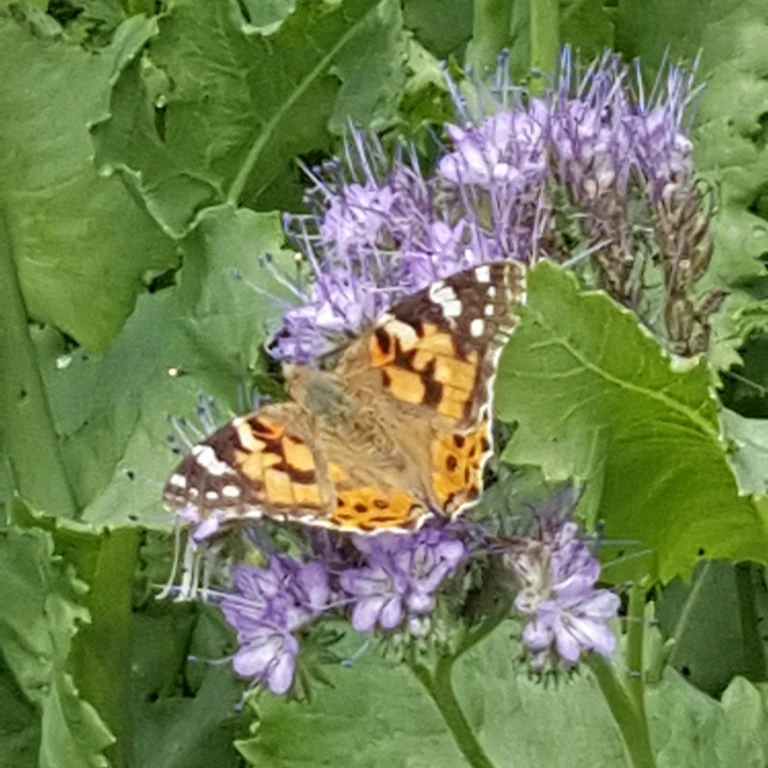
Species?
Vanessa cardui
